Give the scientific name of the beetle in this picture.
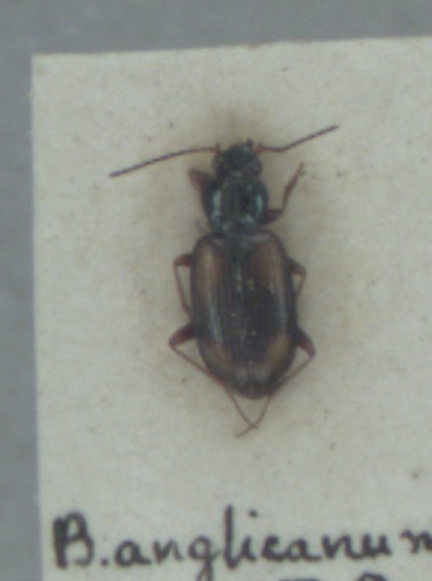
Bembidion bualei
